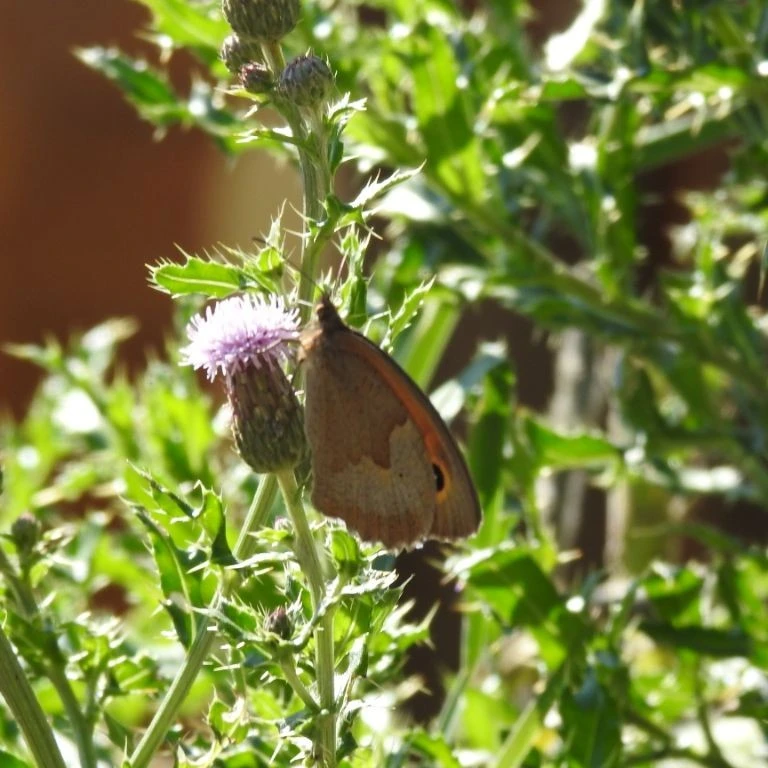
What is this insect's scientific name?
Maniola jurtina
